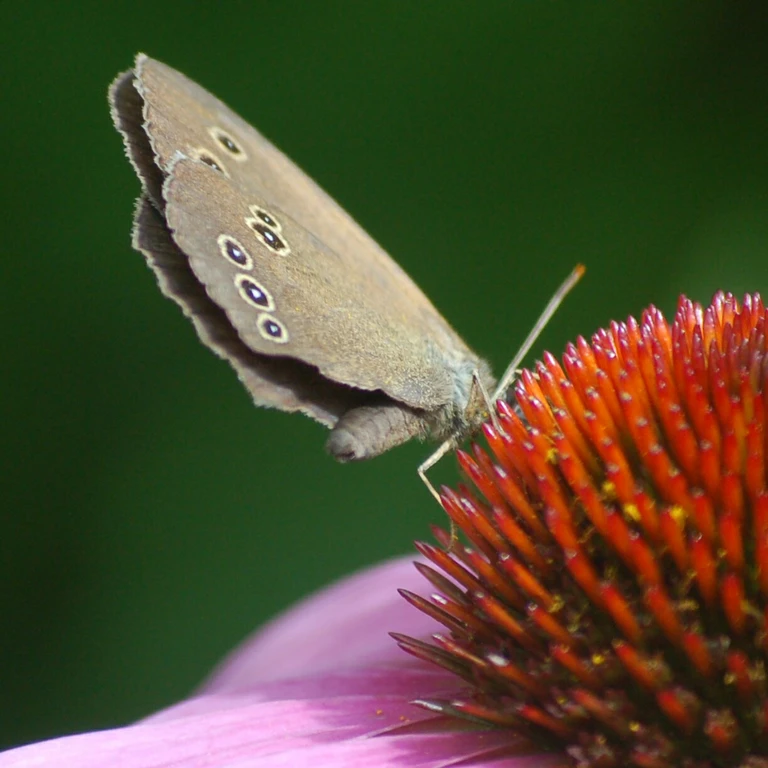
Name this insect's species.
Aphantopus hyperantus
